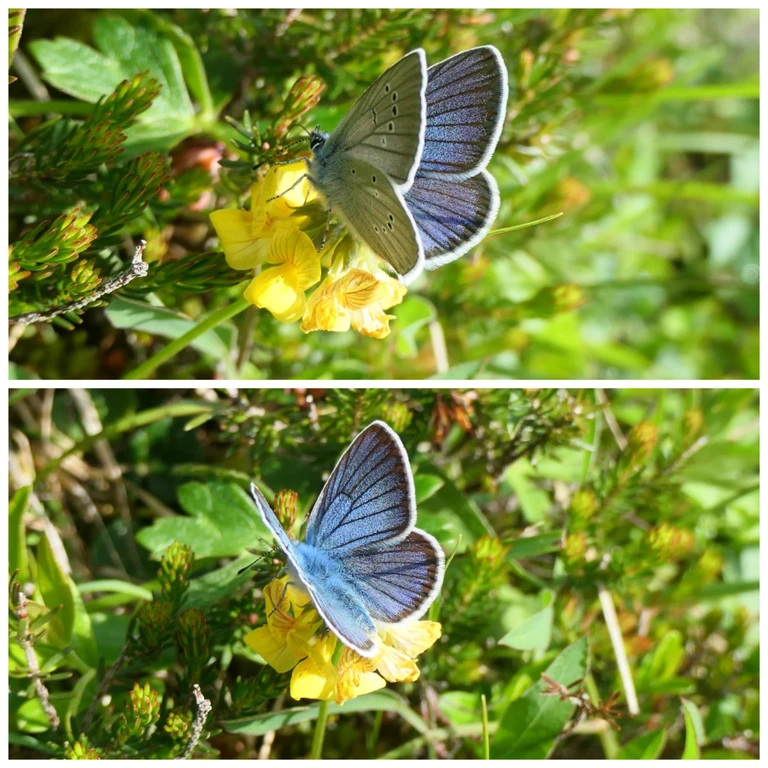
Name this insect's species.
Cyaniris semiargus
